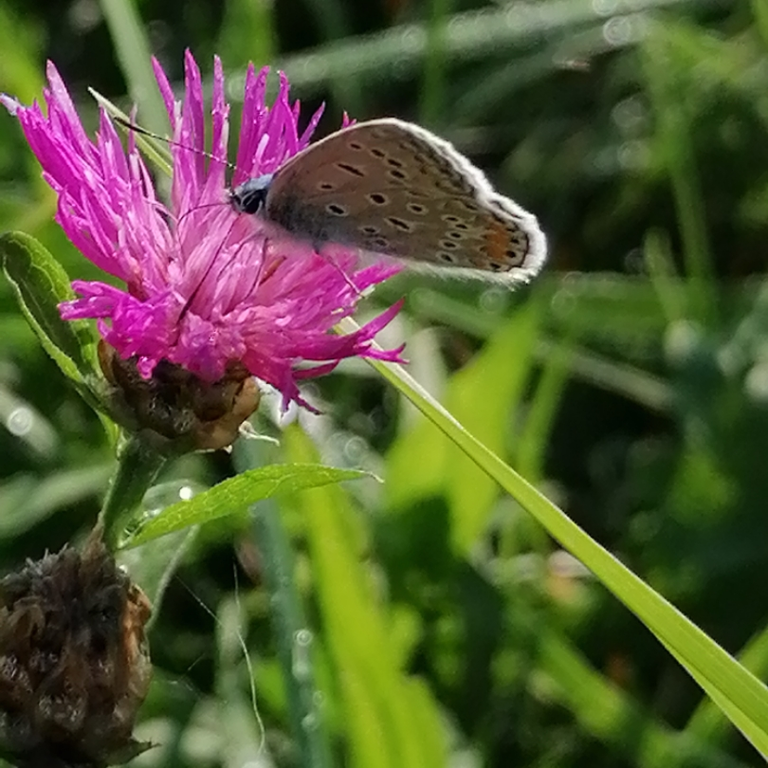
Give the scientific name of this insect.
Polyommatus icarus
